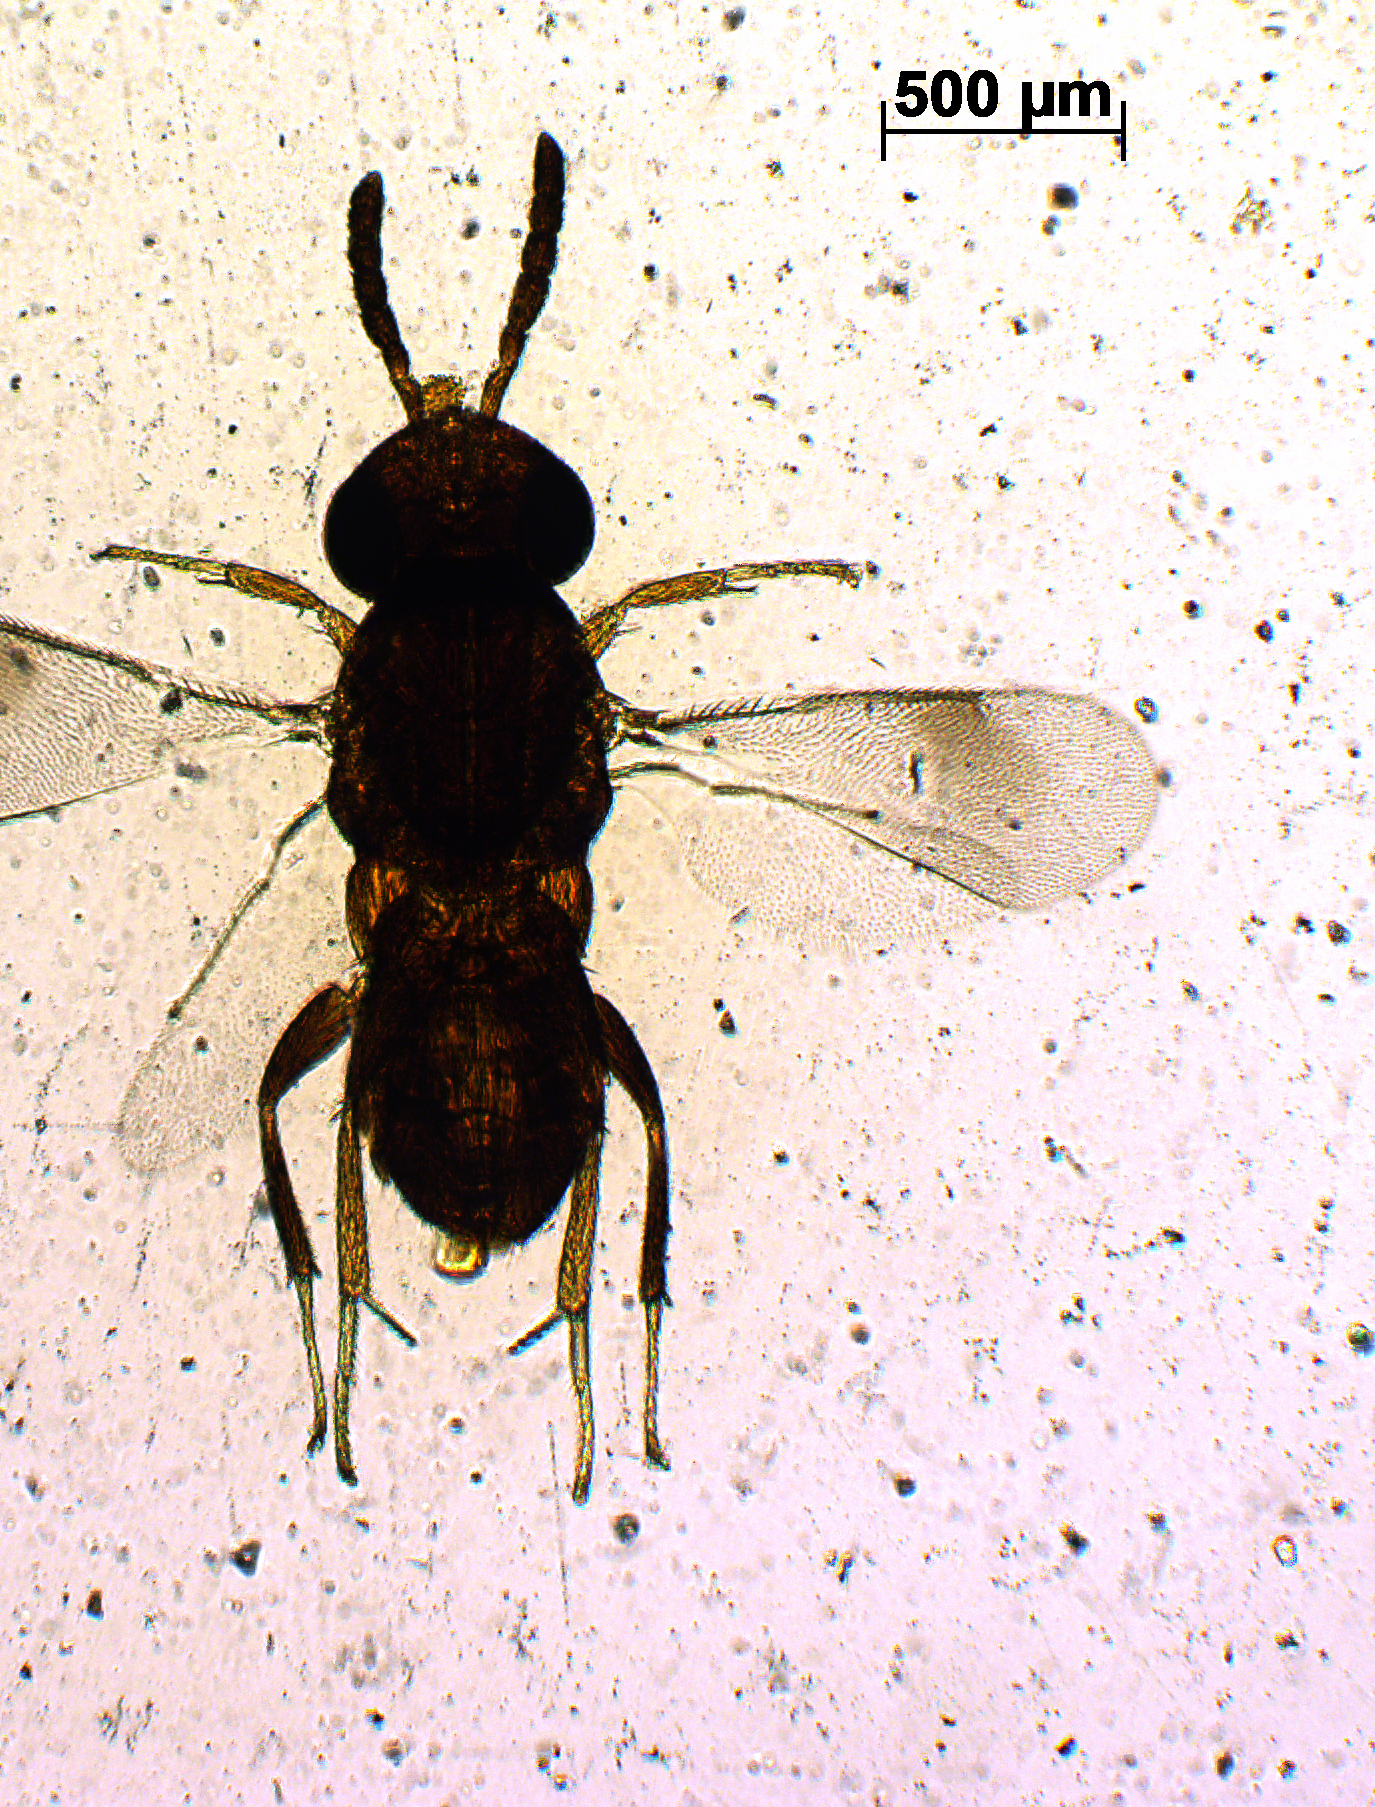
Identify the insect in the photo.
Coccophagus speciosus
